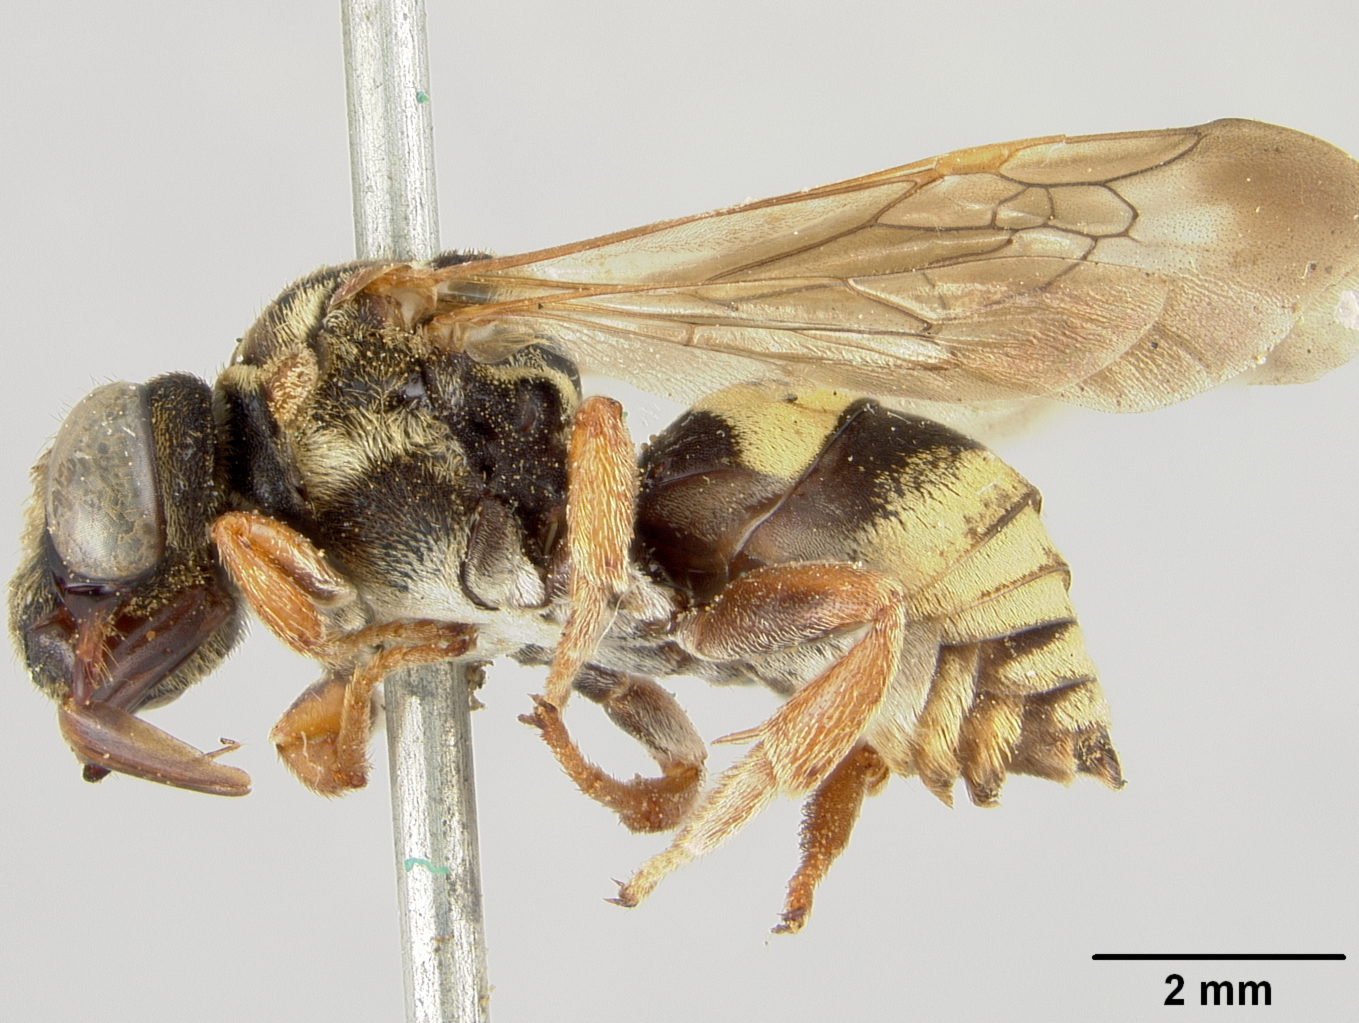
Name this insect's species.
Triepeolus agaricifer
